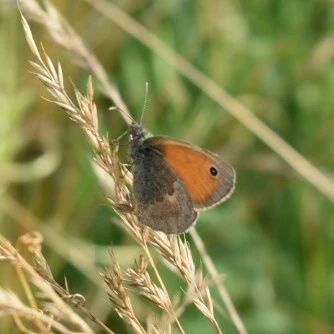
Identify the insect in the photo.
Coenonympha pamphilus
